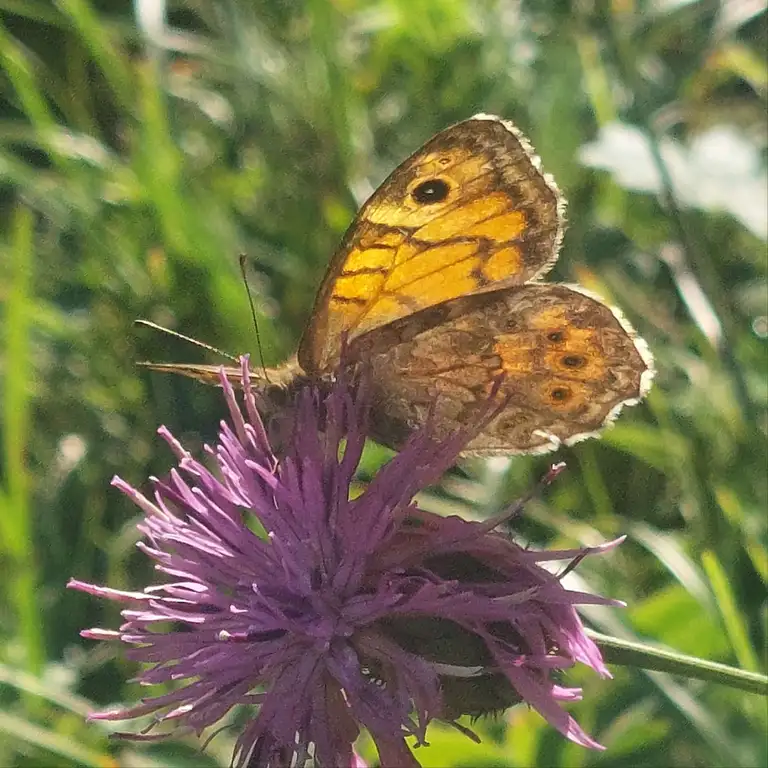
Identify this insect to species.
Lasiommata megera (also Pararge megera)
